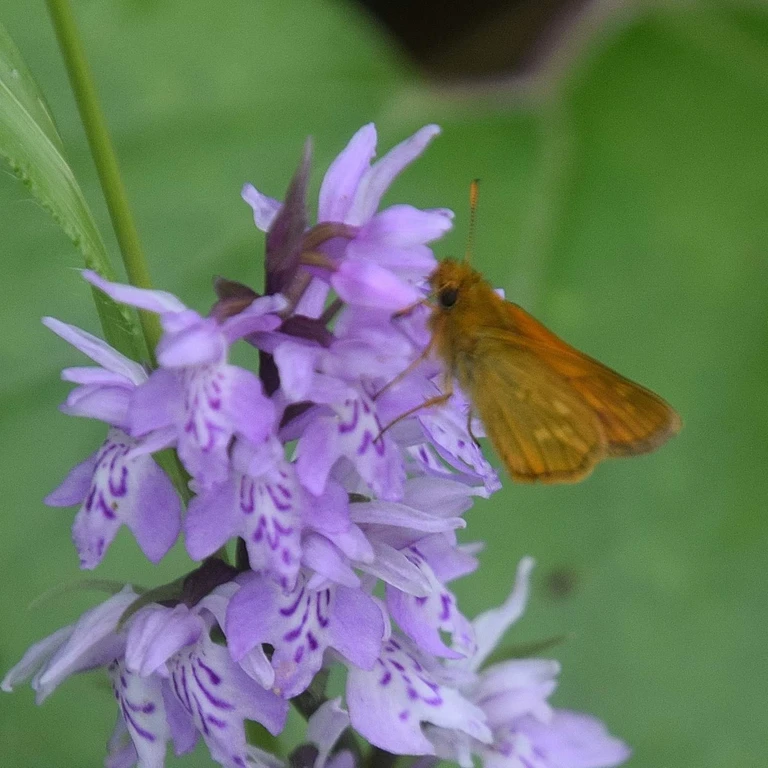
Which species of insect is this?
Ochlodes sylvanus (also Ochlodes venata)
